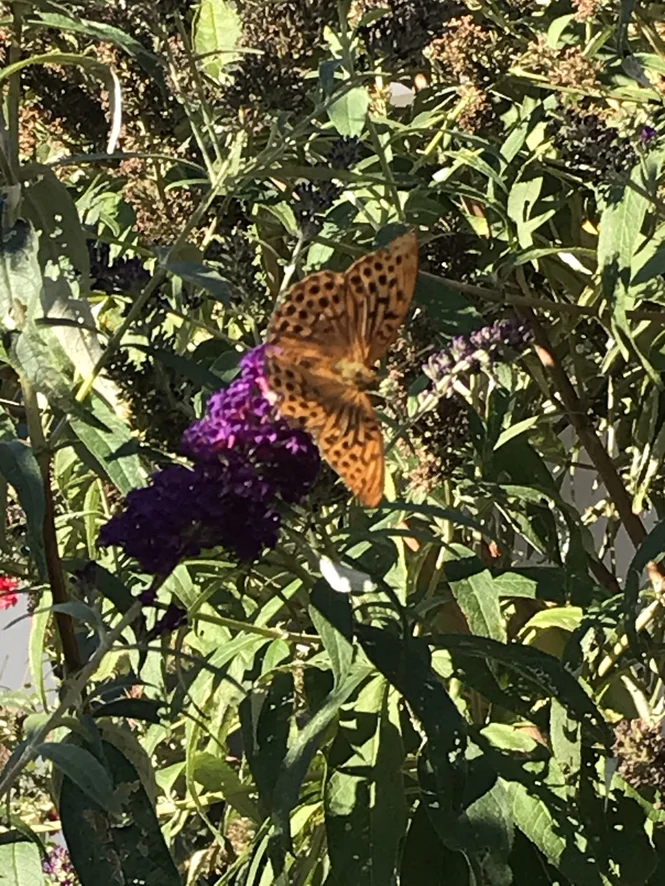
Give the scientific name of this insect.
Argynnis paphia
